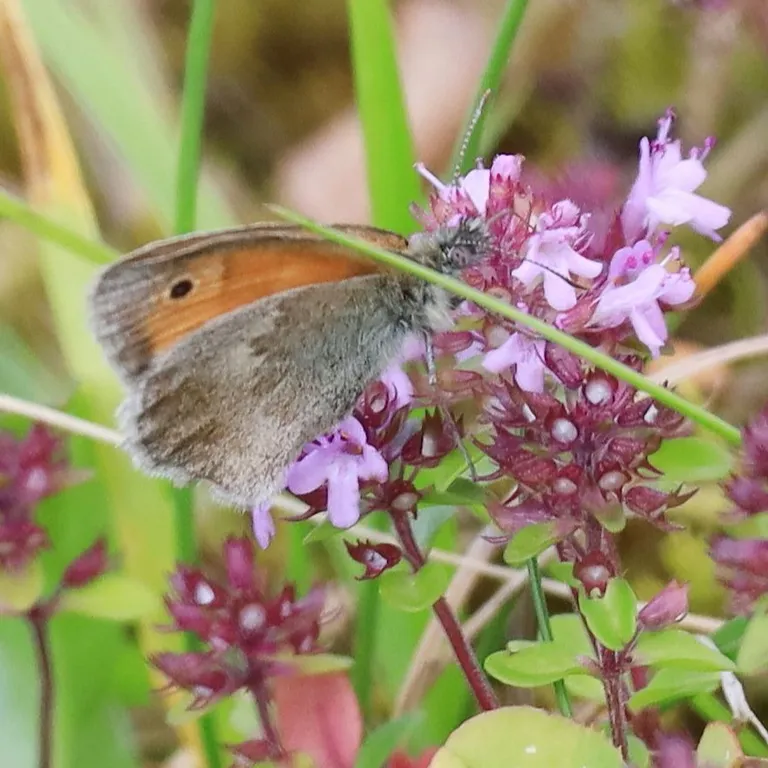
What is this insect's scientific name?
Coenonympha pamphilus
